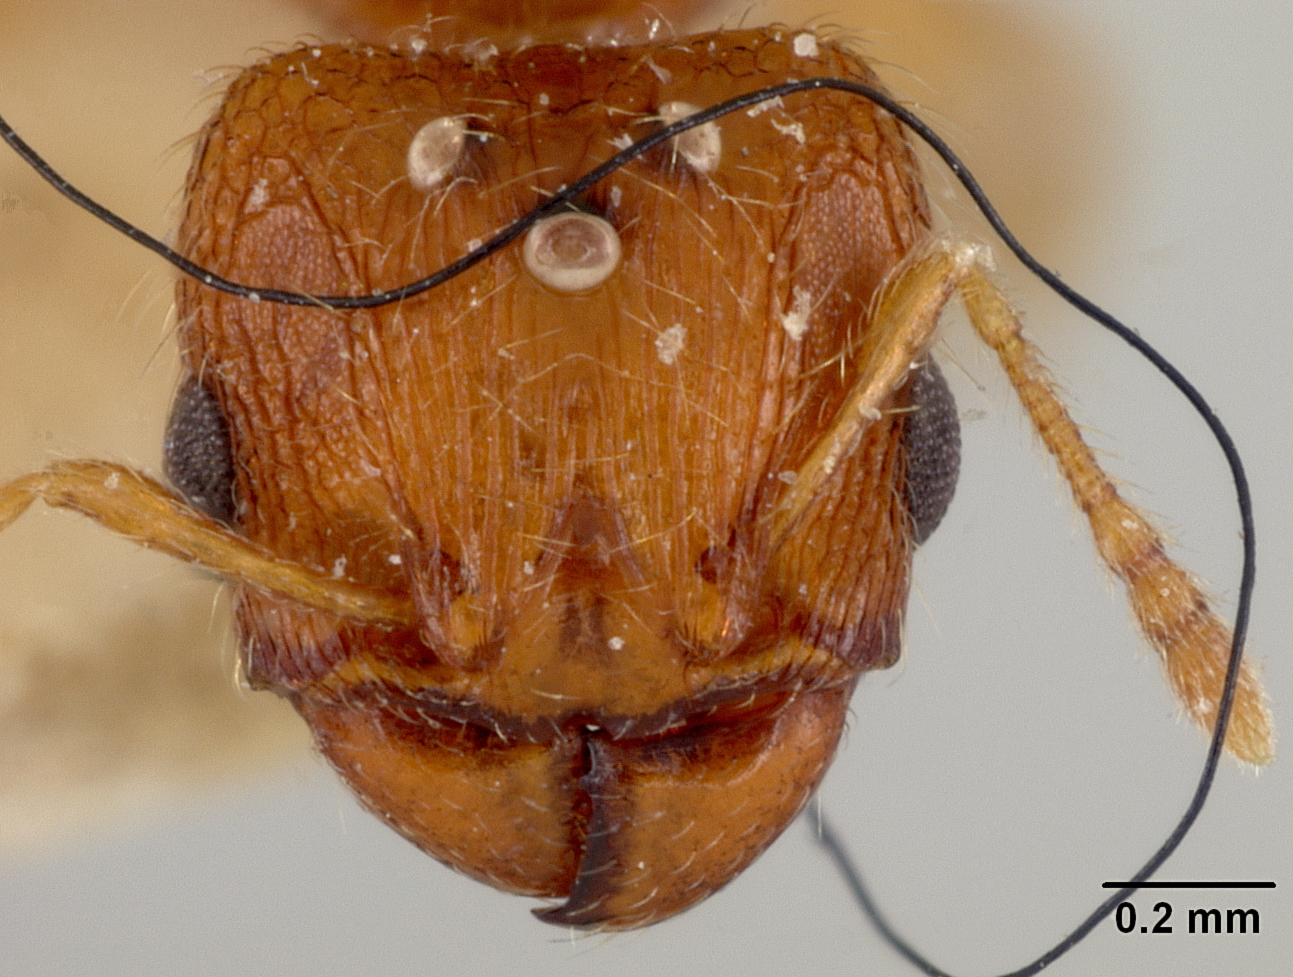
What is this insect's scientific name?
Pheidole rinae
